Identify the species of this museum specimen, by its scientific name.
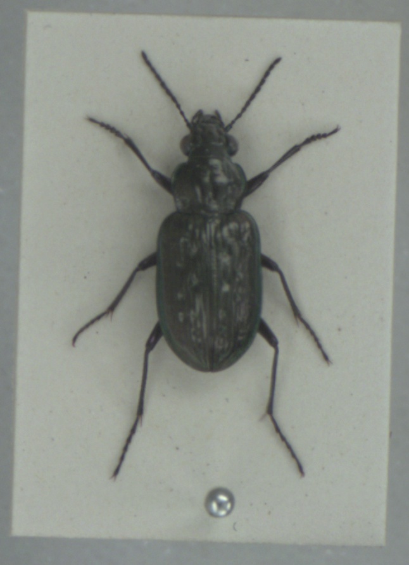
Blethisa multipunctata
